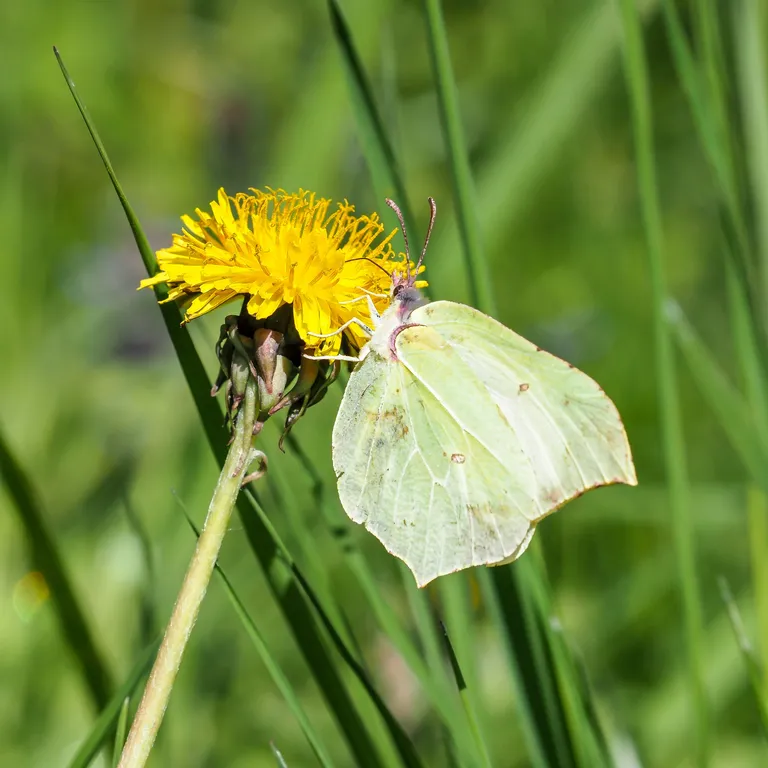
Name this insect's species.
Gonepteryx rhamni
